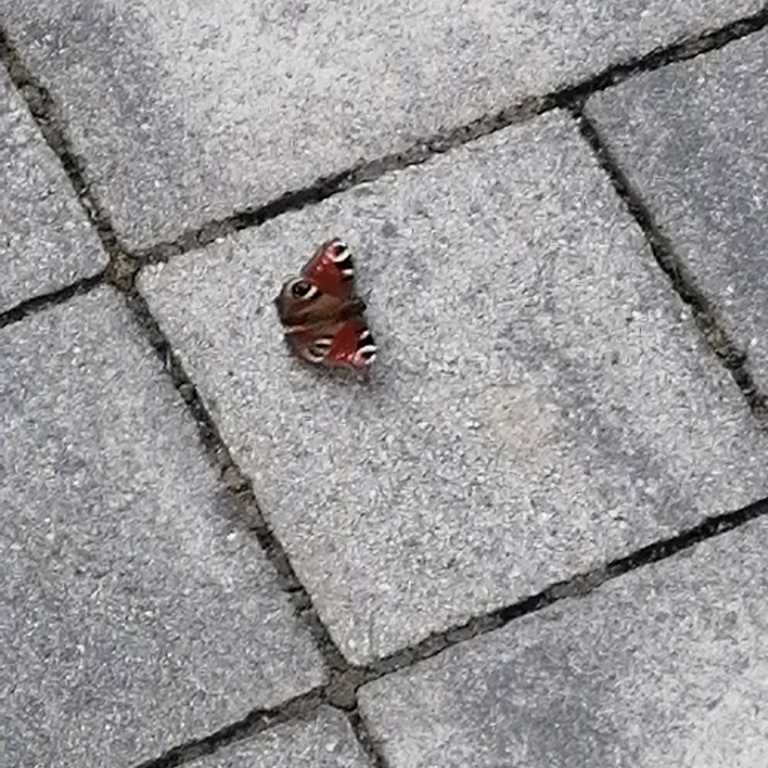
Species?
Aglais io
